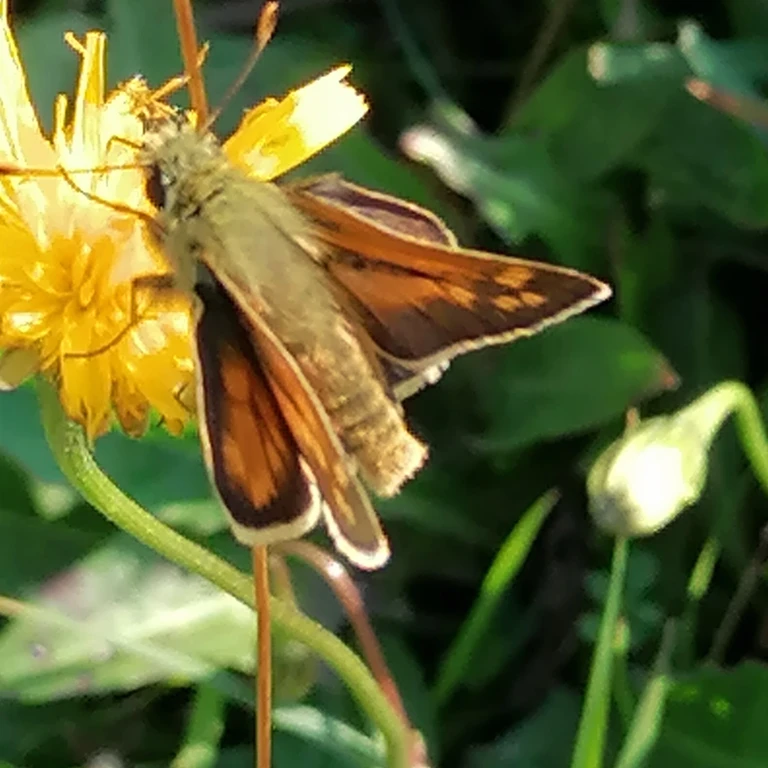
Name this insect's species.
Ochlodes sylvanus (also Ochlodes venata)
